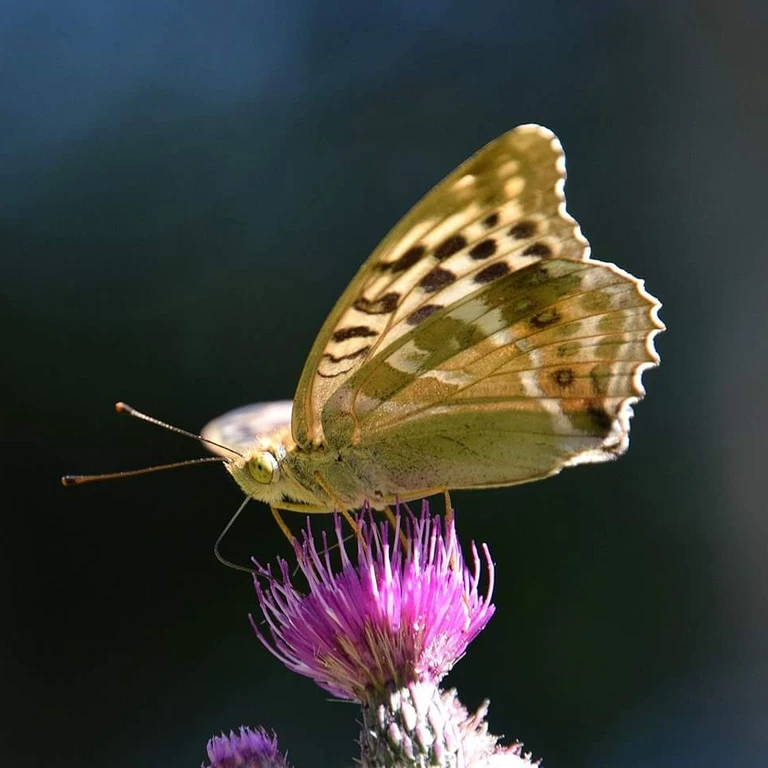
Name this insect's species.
Argynnis paphia
